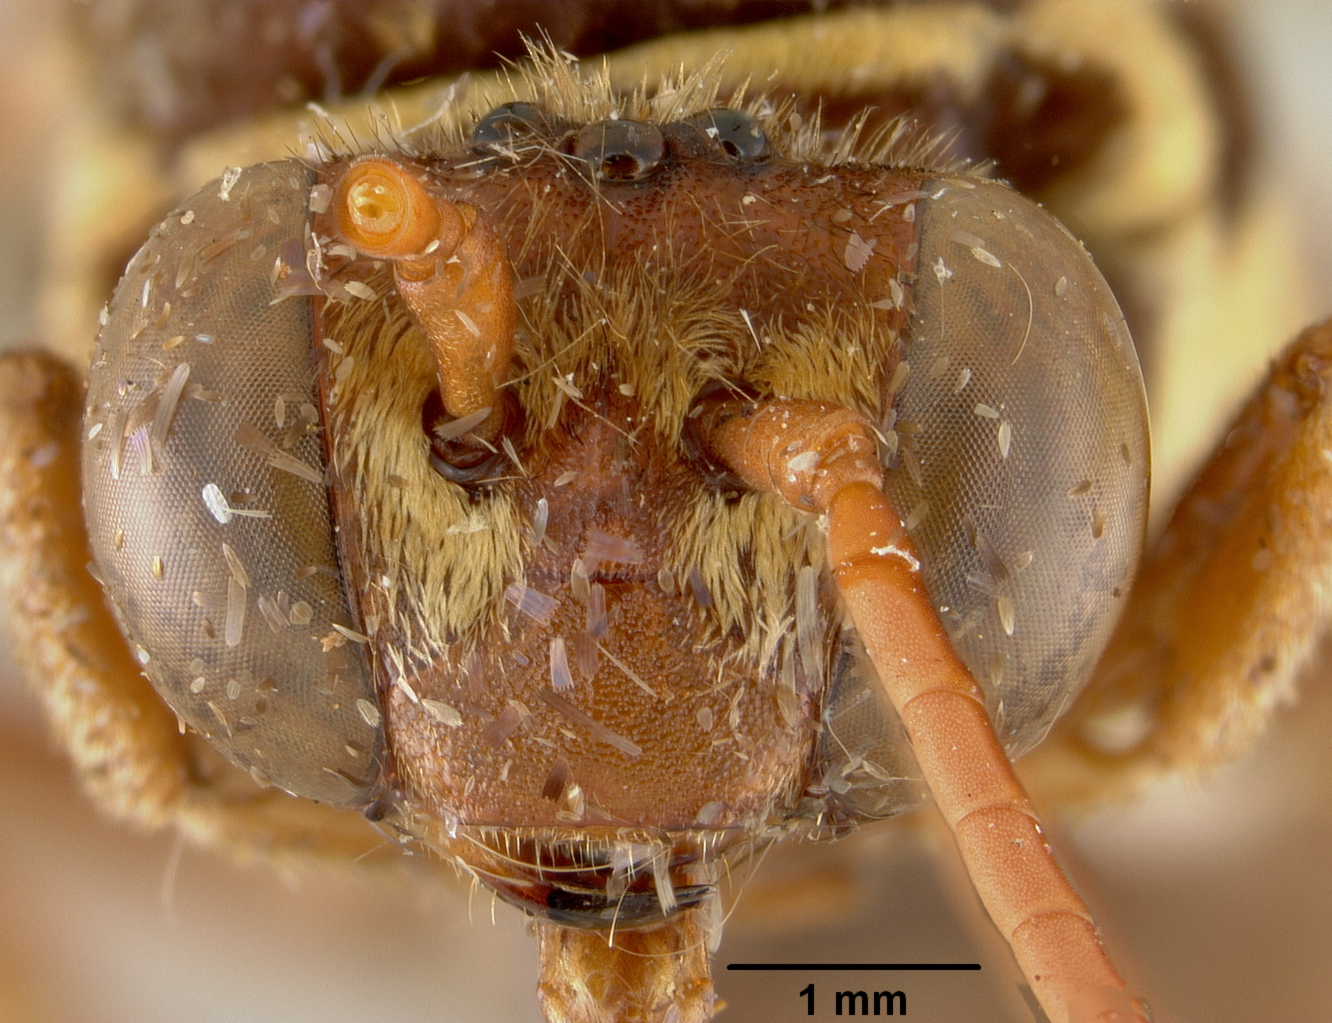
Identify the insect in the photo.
Triepeolus wilsoni
